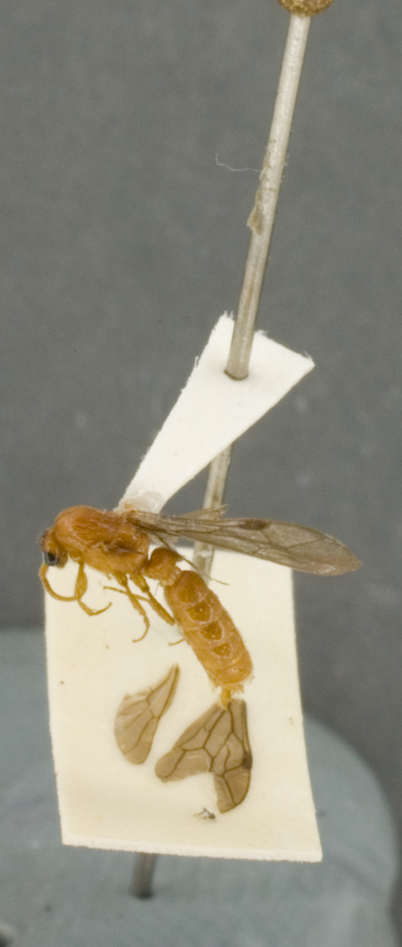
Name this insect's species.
Neivamyrmex digitistipus
